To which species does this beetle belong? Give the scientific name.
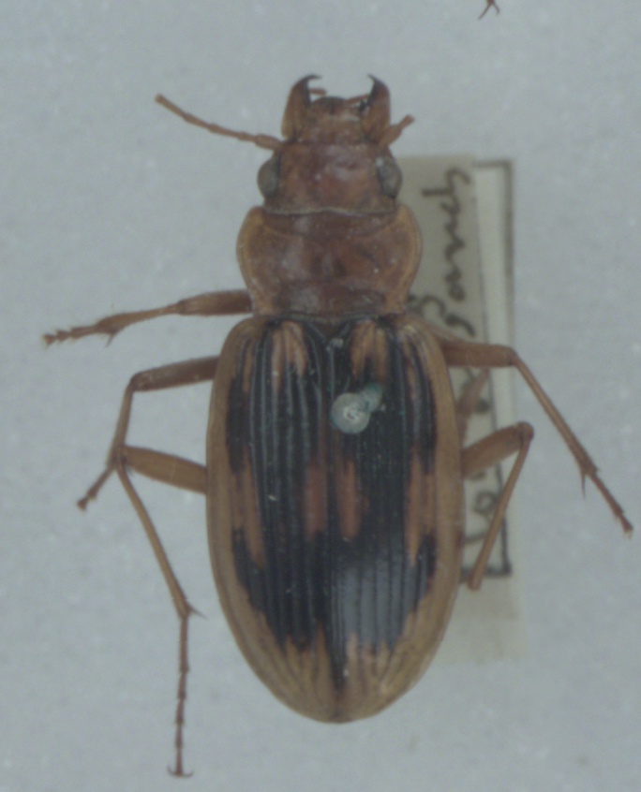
Nebria complanata
